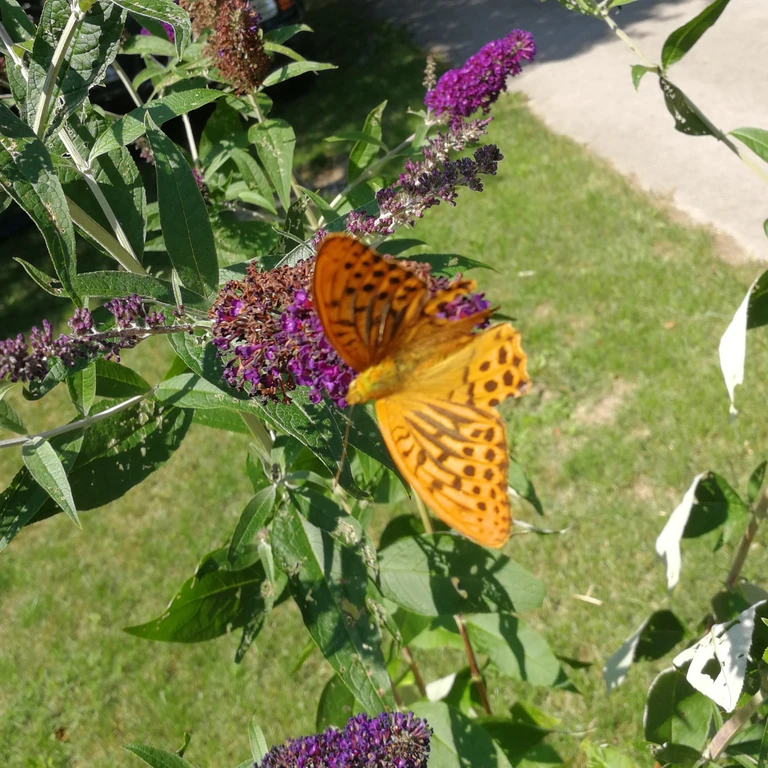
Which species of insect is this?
Argynnis paphia
